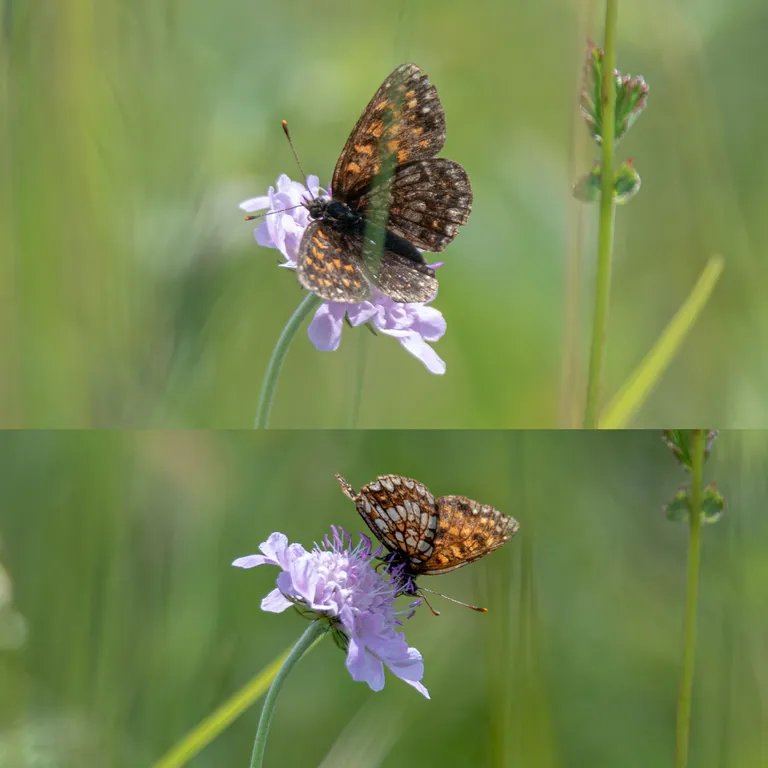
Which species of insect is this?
Melitaea diamina
